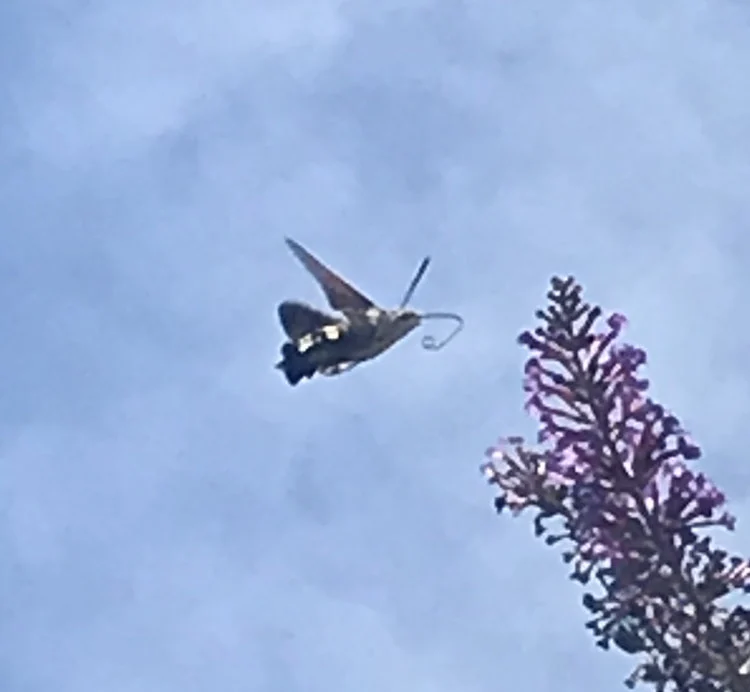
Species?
Macroglossum stellatarum
